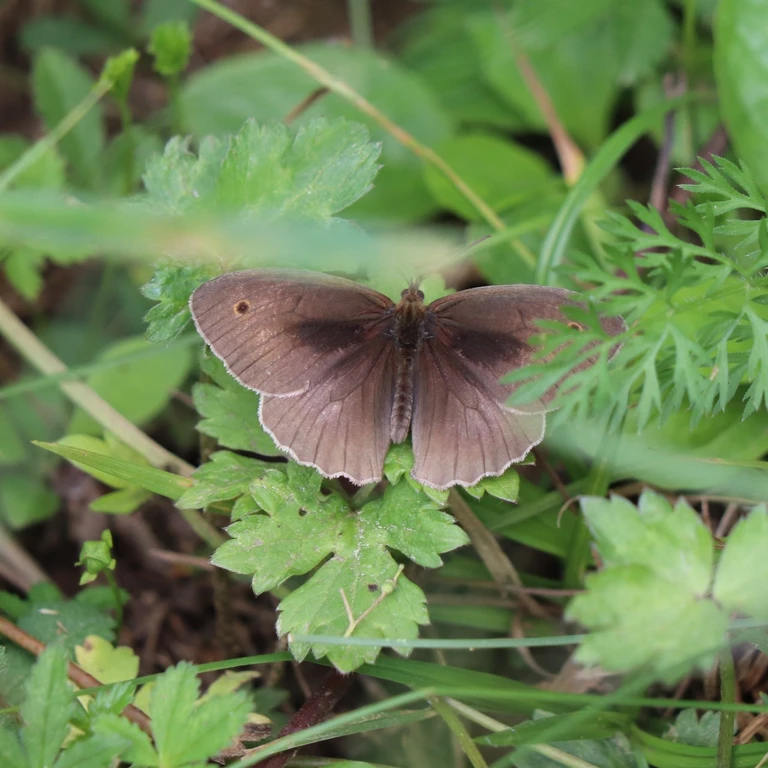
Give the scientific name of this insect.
Maniola jurtina
